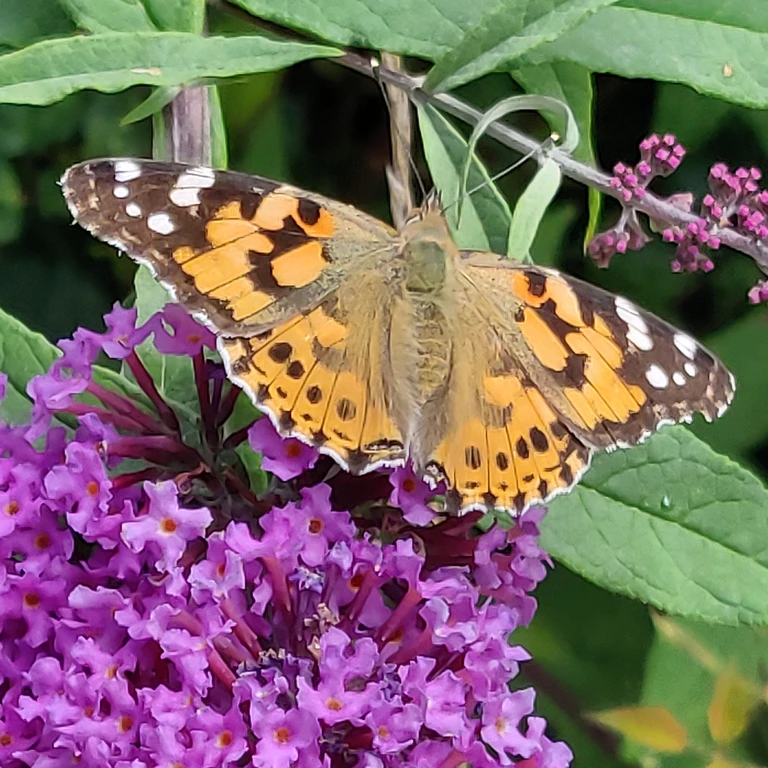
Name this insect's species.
Vanessa cardui
